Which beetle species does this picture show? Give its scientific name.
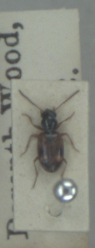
Bembidion articulatum
